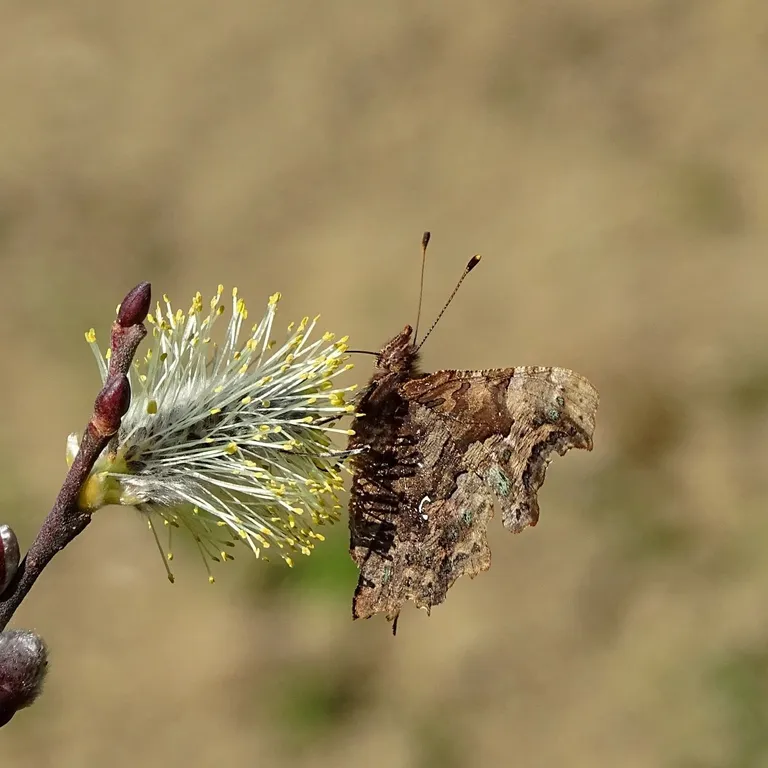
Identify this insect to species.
Polygonia c-album
